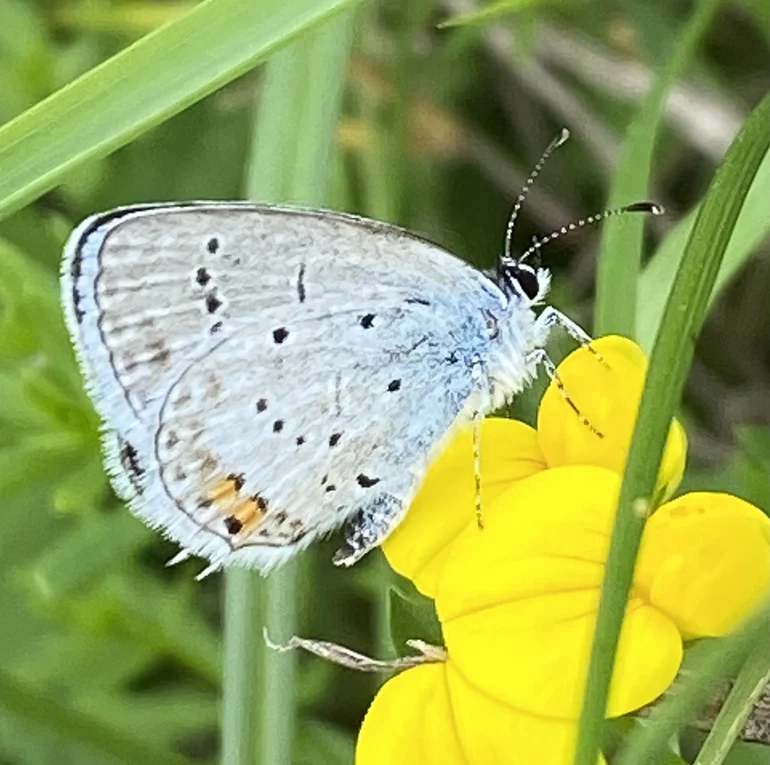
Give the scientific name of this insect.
Cupido argiades (also Elkalyce argiades)
